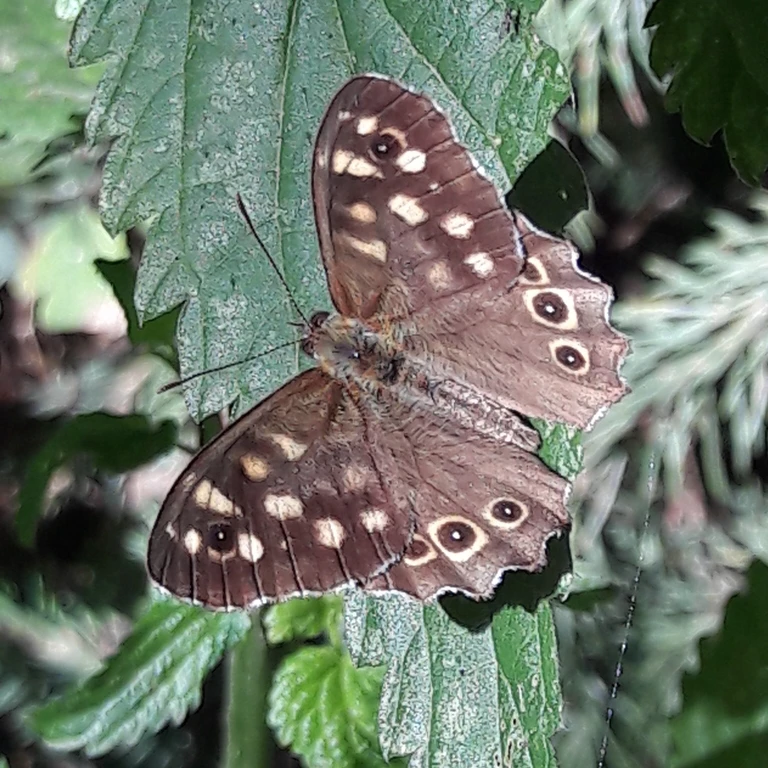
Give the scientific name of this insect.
Pararge aegeria
